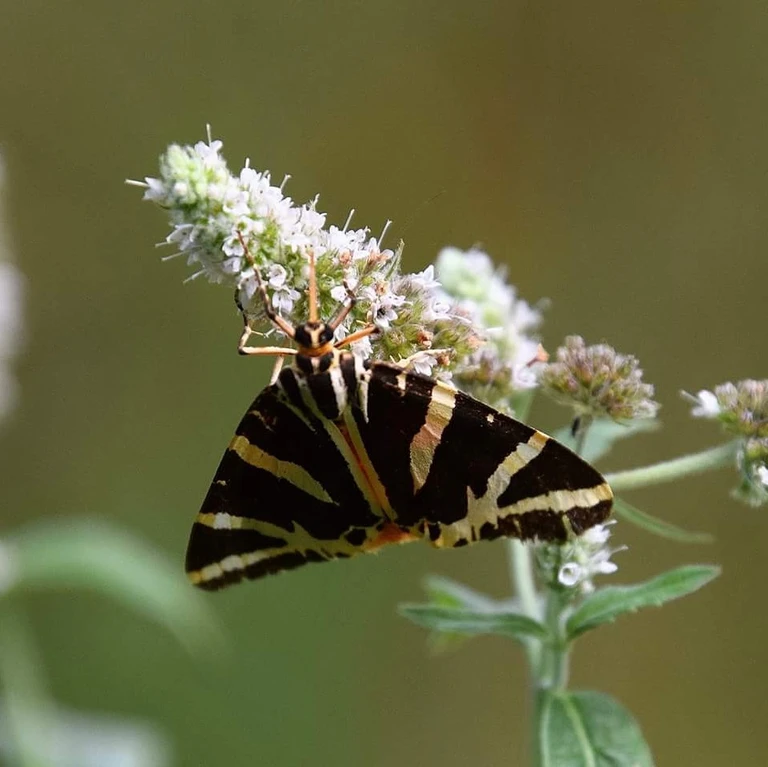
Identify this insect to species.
Euplagia quadripunctaria
